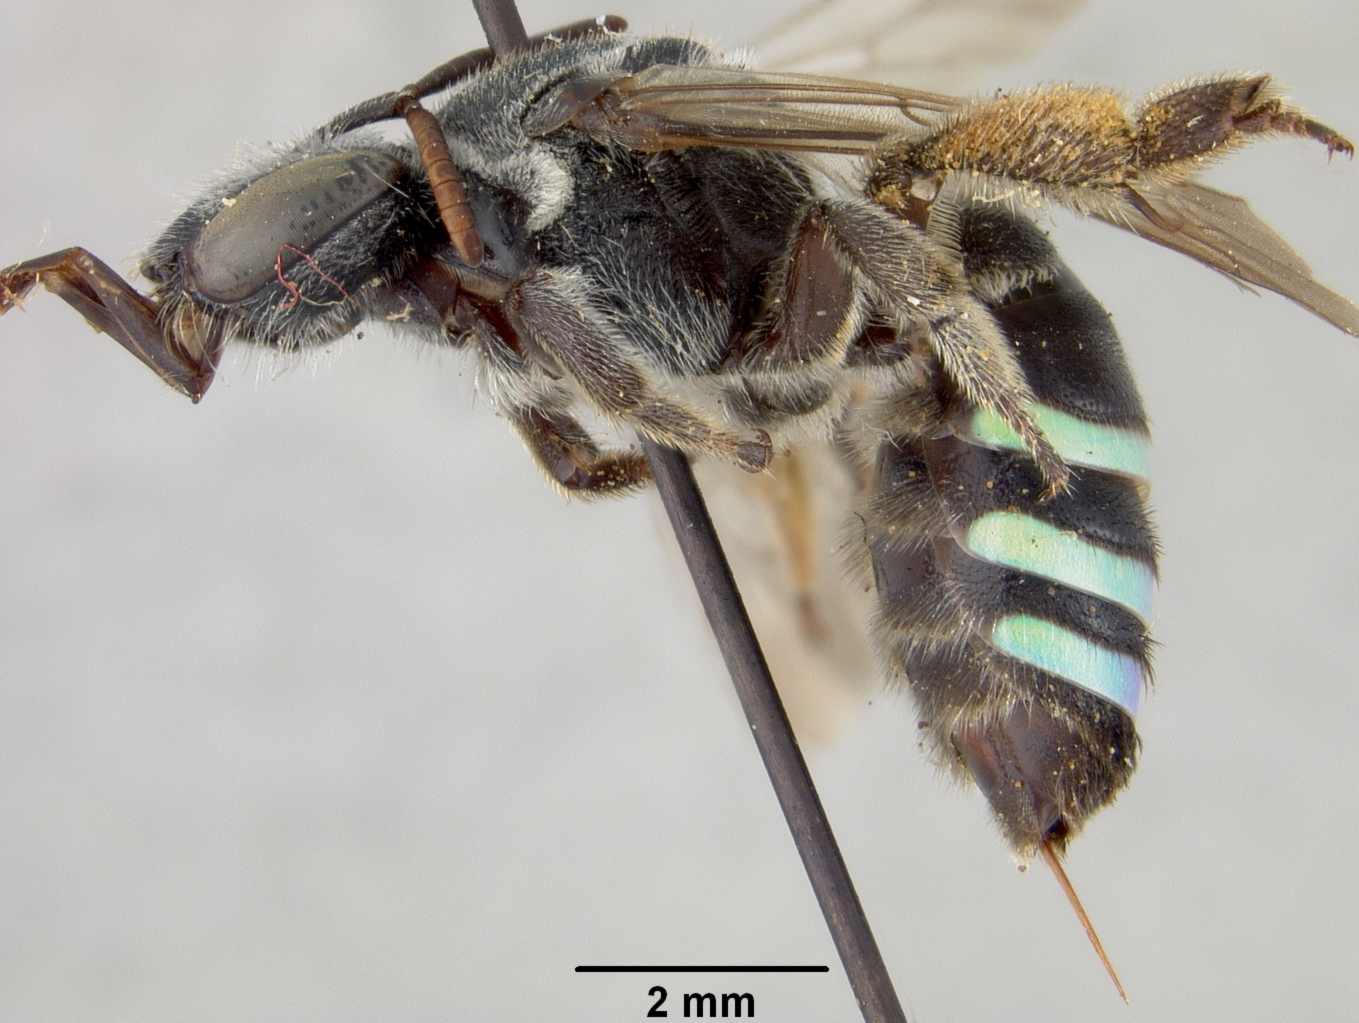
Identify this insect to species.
Nomia fedorensis
